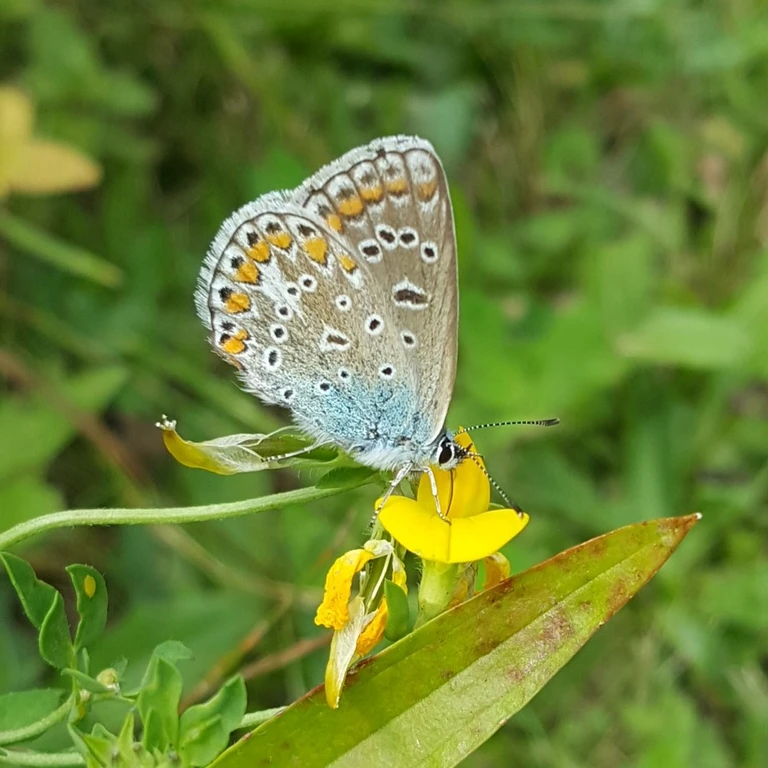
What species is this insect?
Polyommatus icarus
